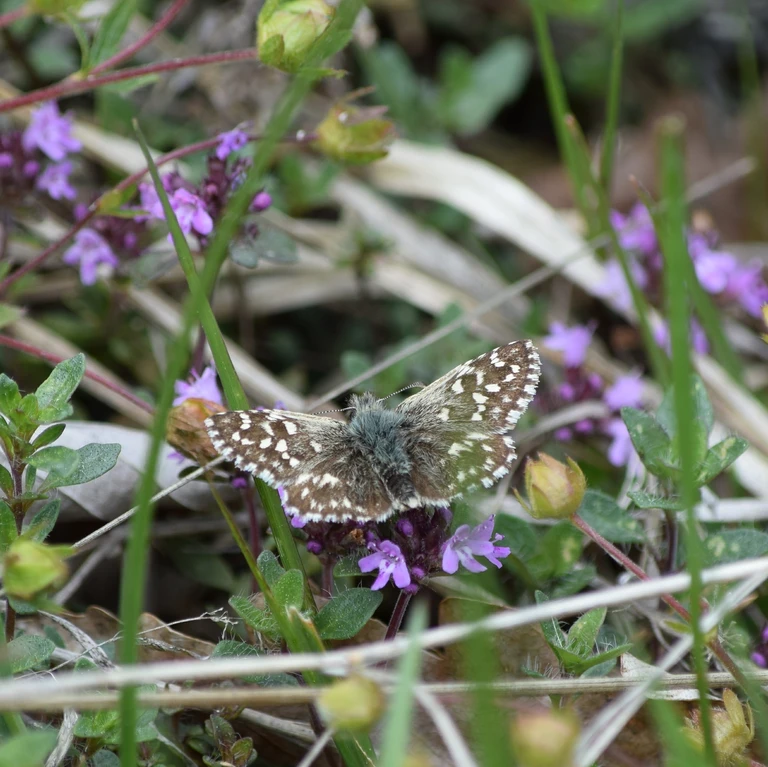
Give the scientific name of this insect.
Pyrgus malvae
